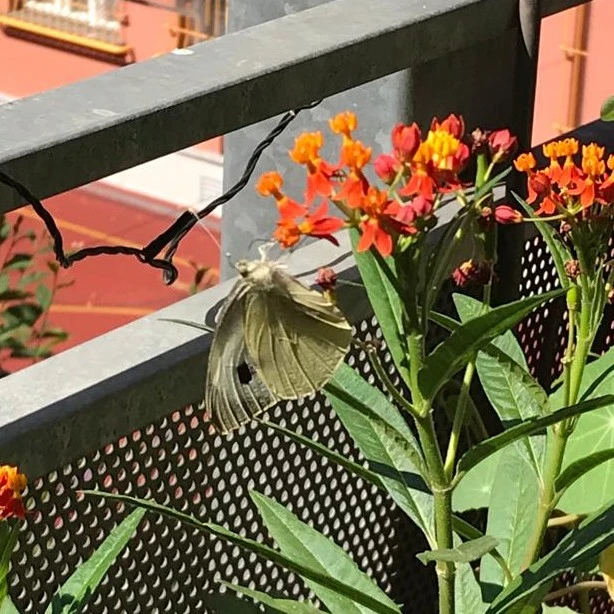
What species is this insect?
Pieris brassicae
